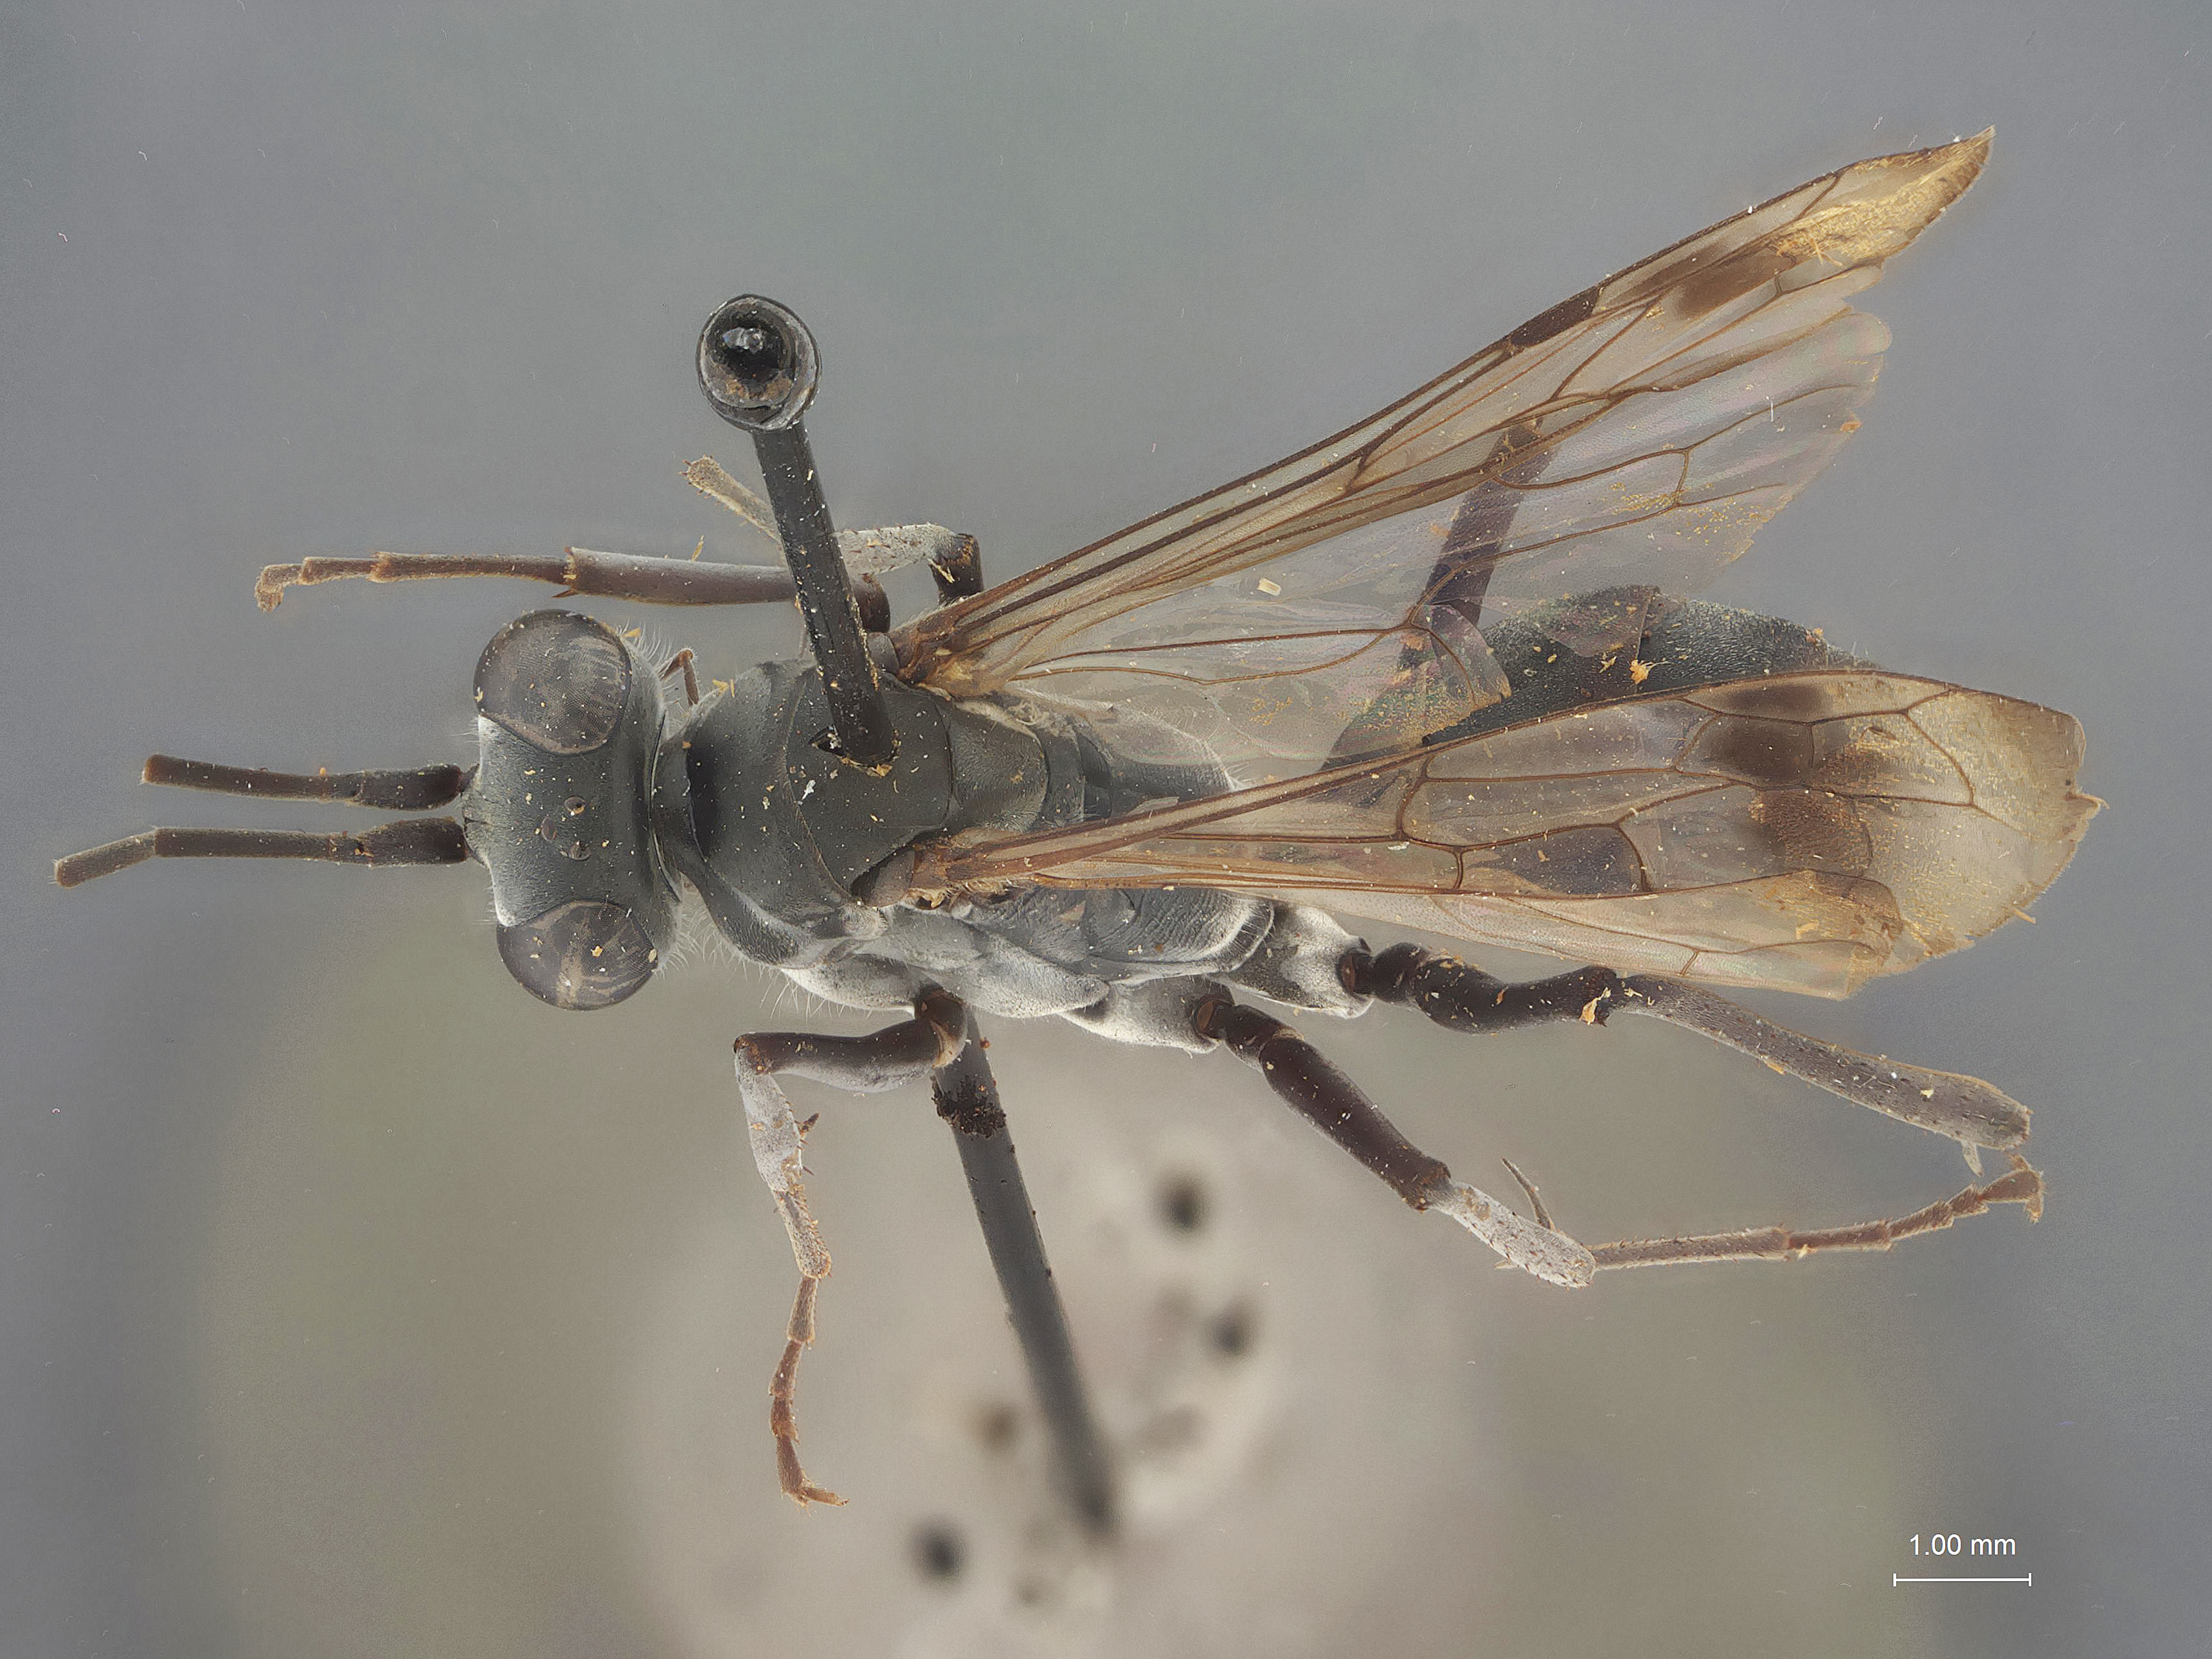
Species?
Ageniella banoensis
